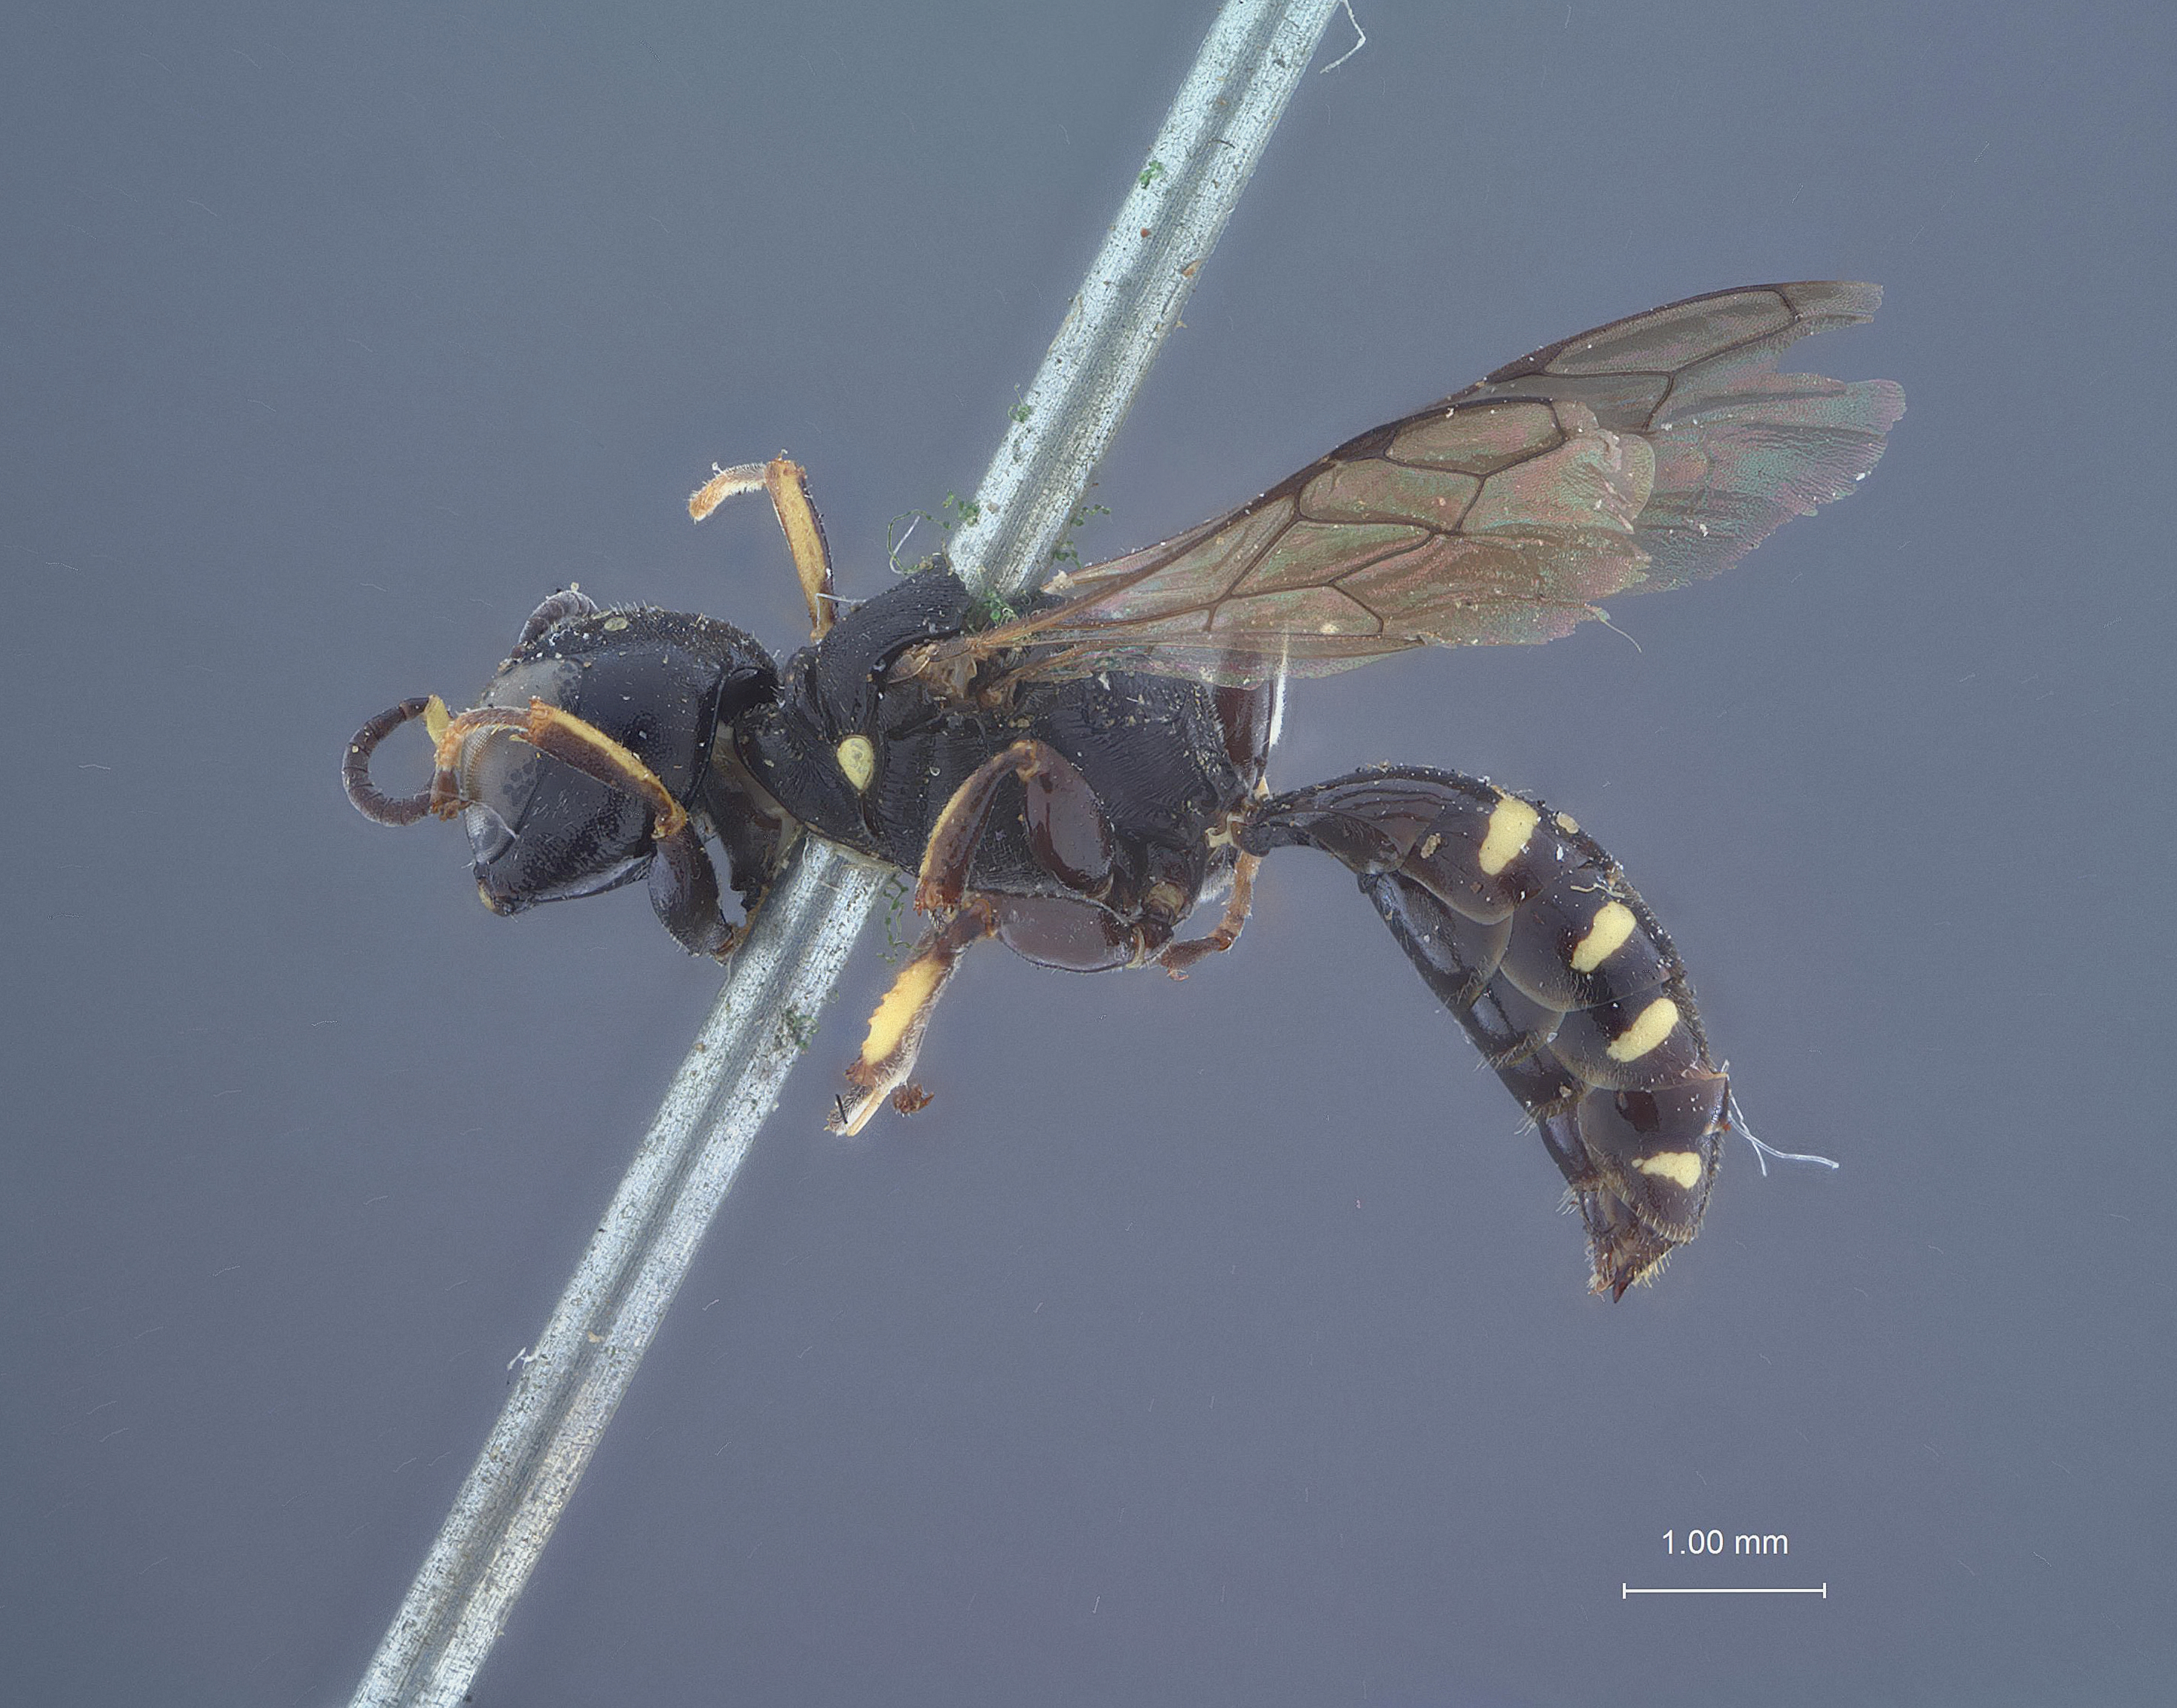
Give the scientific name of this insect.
Crabro operus
